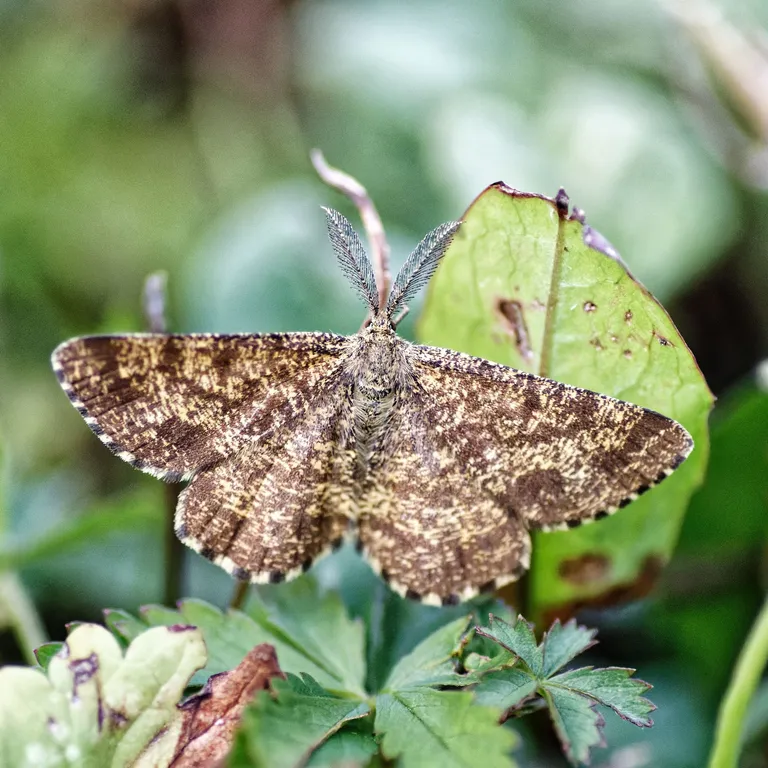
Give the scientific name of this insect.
Ematurga atomaria
